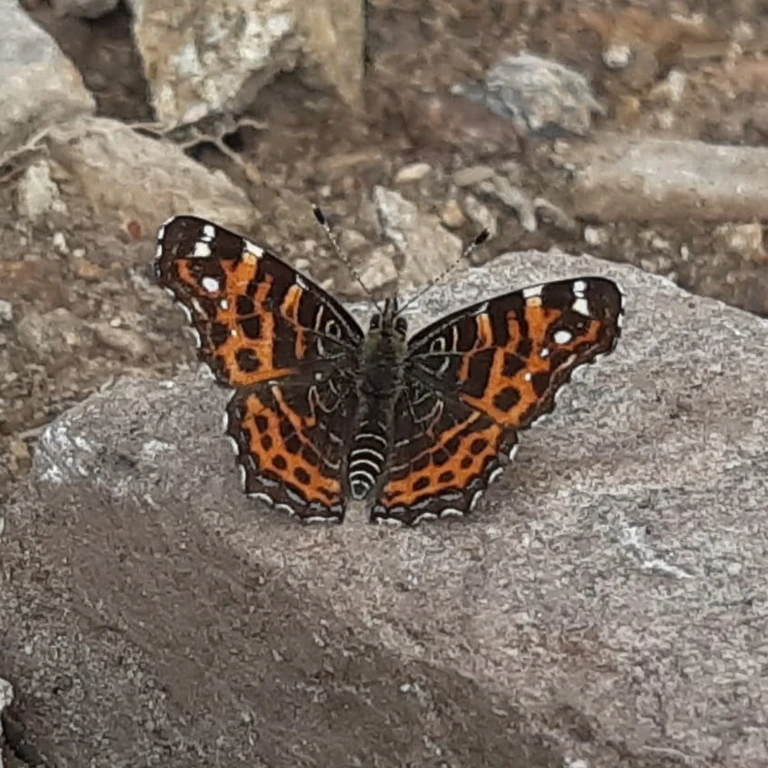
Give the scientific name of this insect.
Araschnia levana
